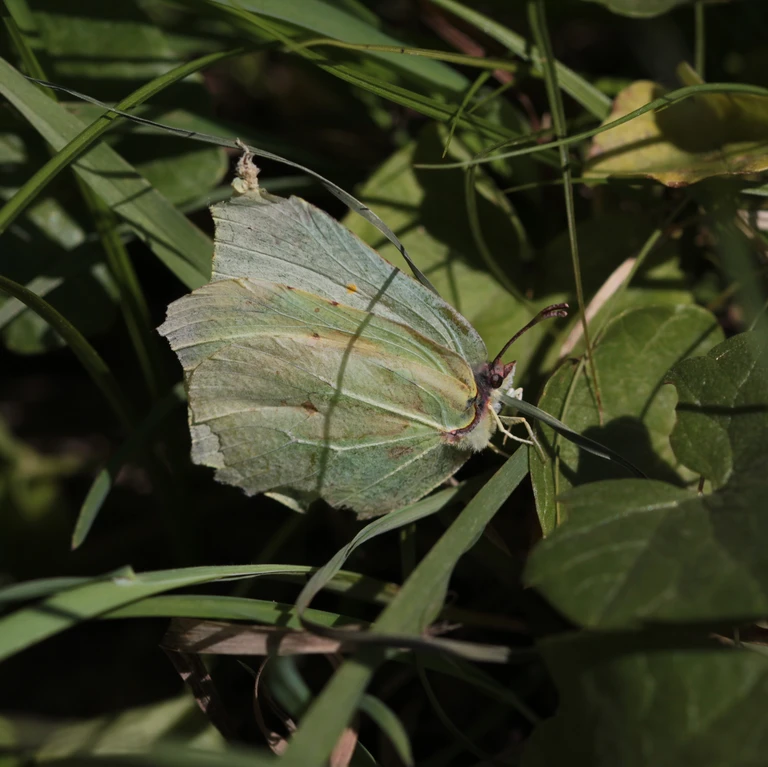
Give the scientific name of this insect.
Gonepteryx rhamni
